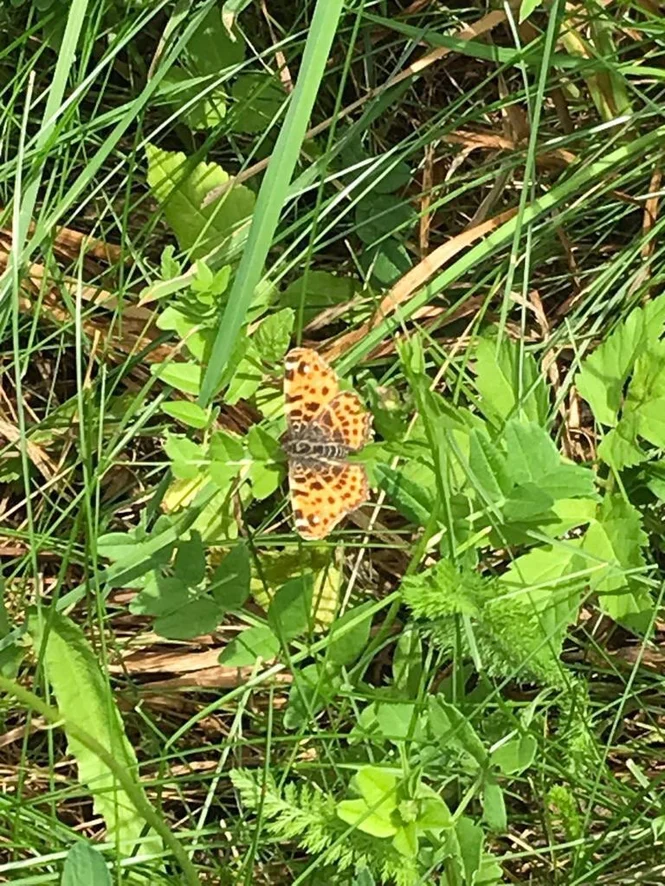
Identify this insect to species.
Araschnia levana
